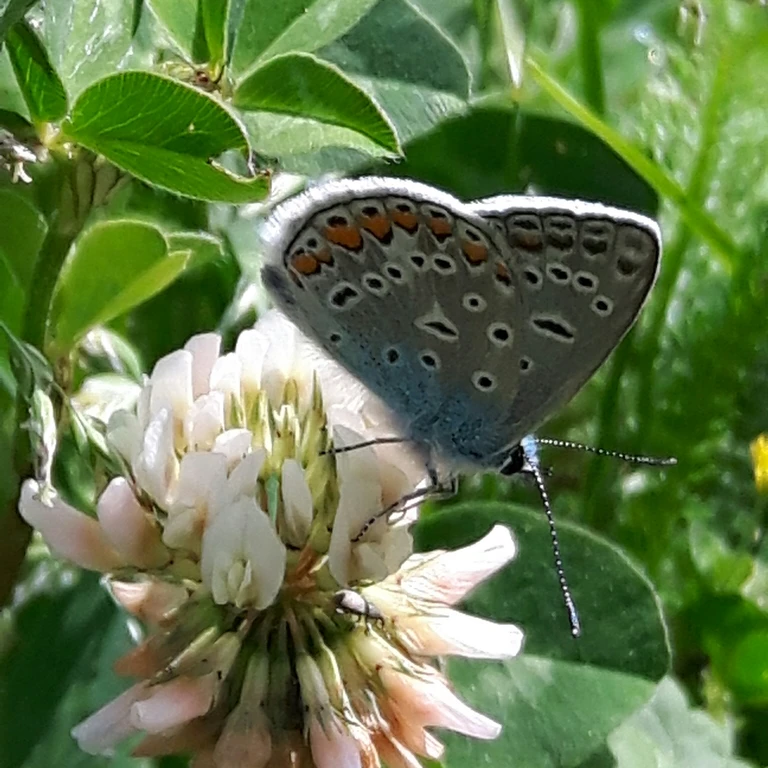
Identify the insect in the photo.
Polyommatus icarus
